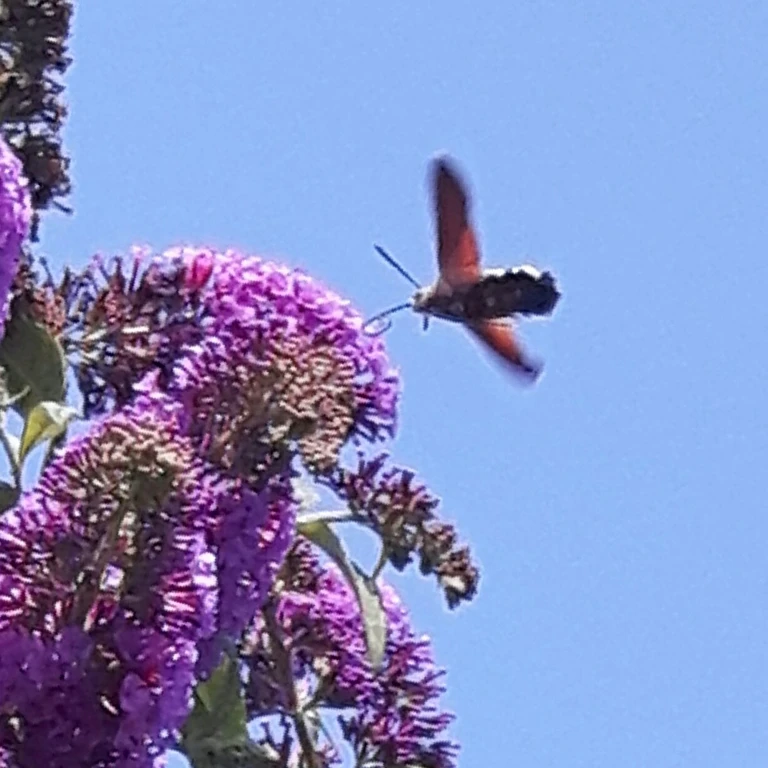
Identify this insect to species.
Macroglossum stellatarum
